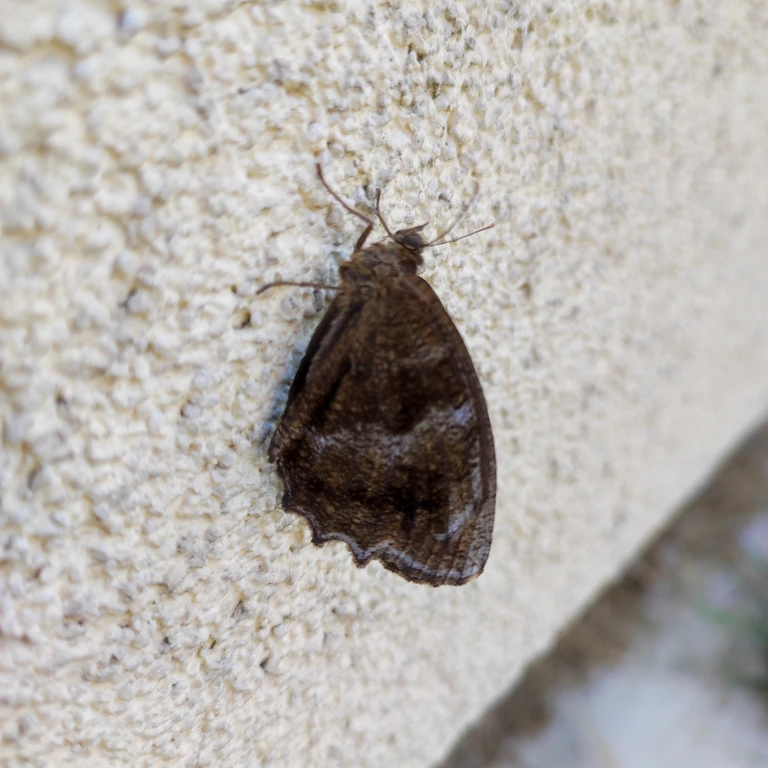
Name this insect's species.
Minois dryas
